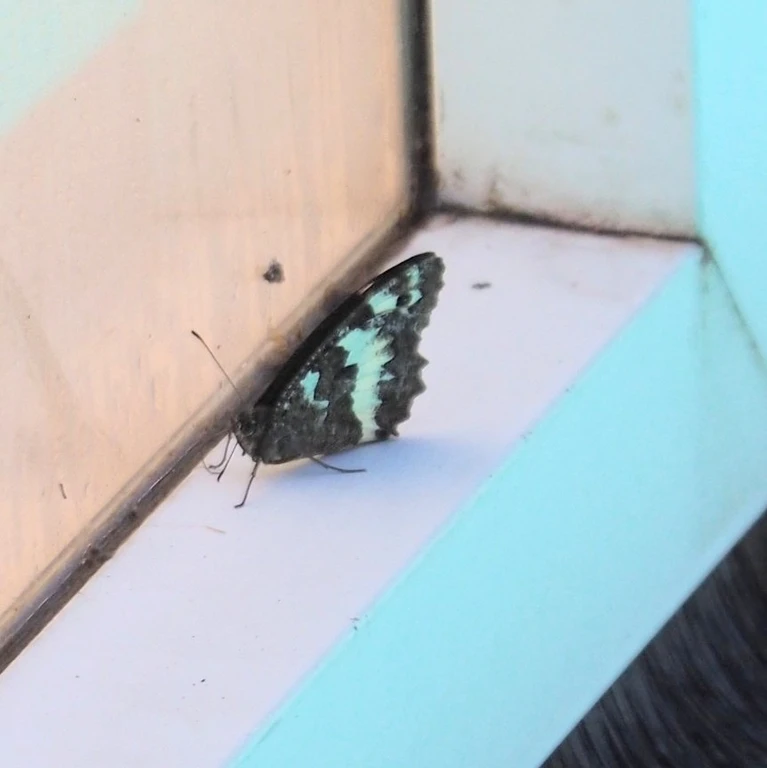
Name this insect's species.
Brintesia circe
